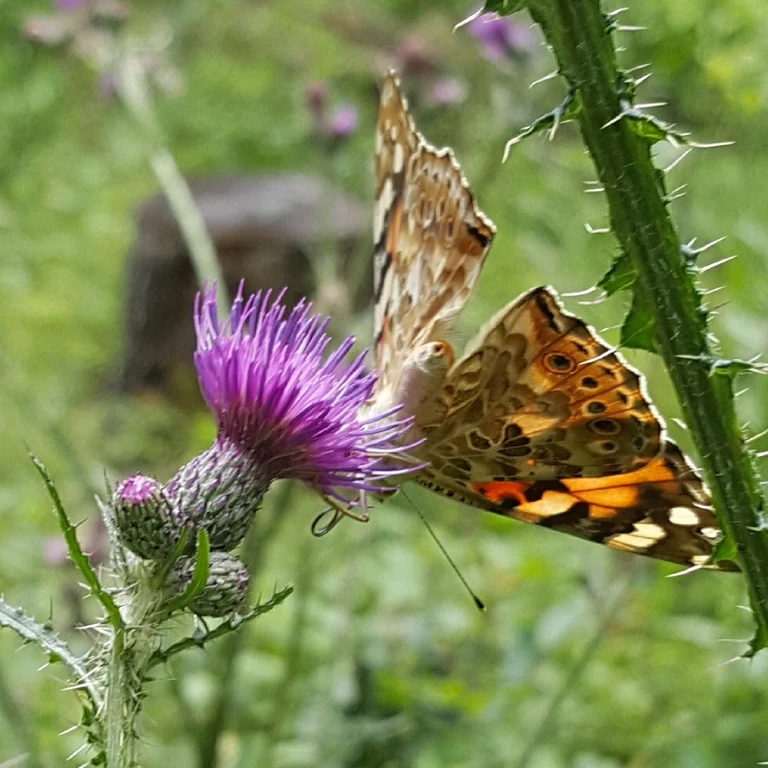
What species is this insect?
Vanessa cardui
